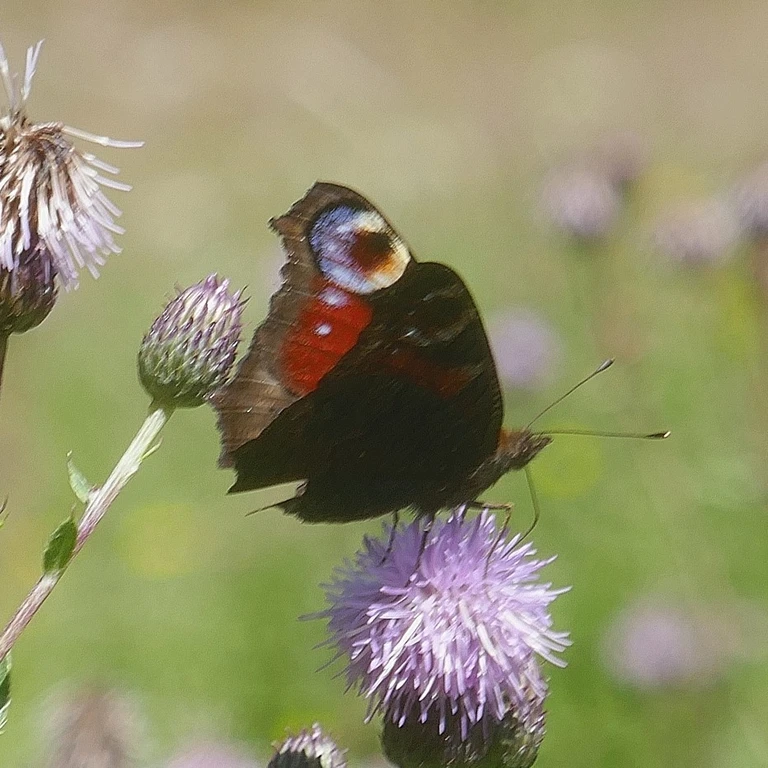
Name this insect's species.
Aglais io
